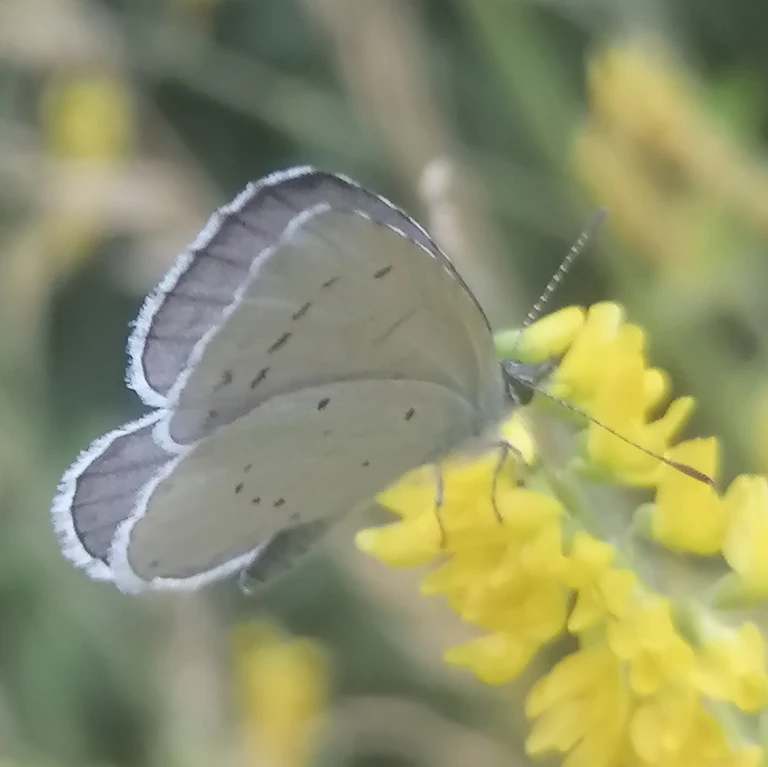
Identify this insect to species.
Celastrina argiolus
